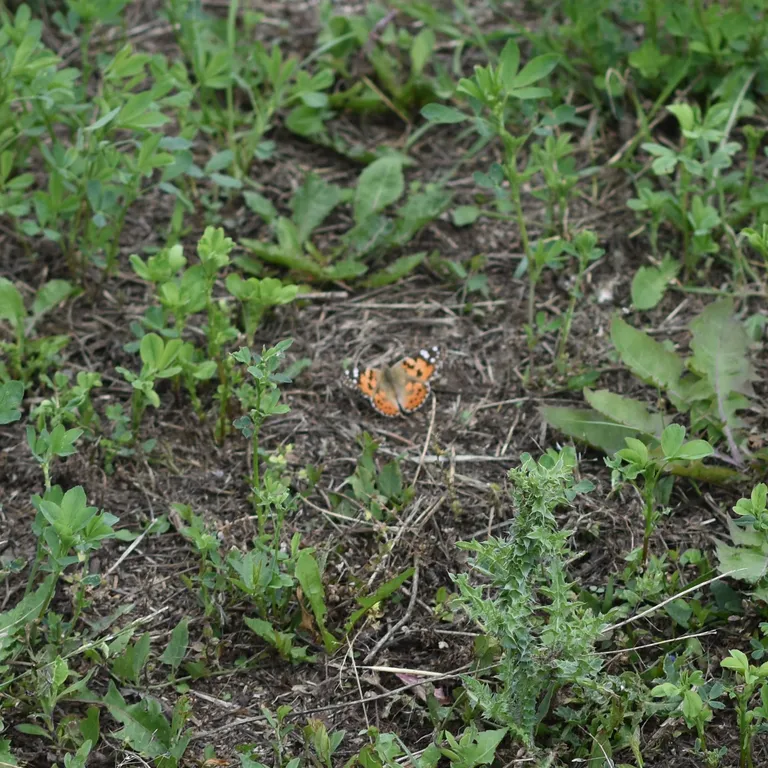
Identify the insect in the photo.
Vanessa cardui
